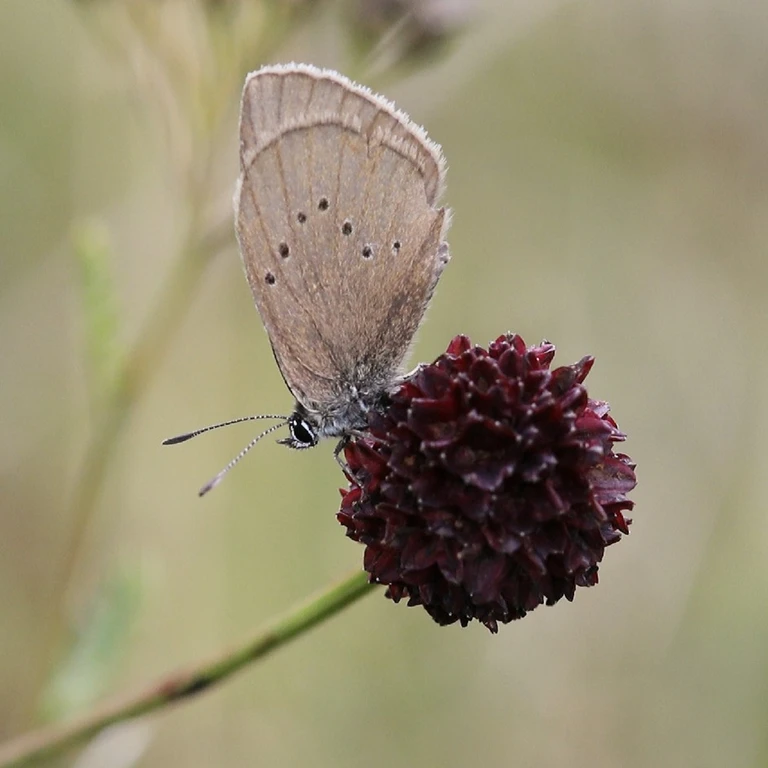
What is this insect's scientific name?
Phengaris nausithous (also Maculinea nausithous)
